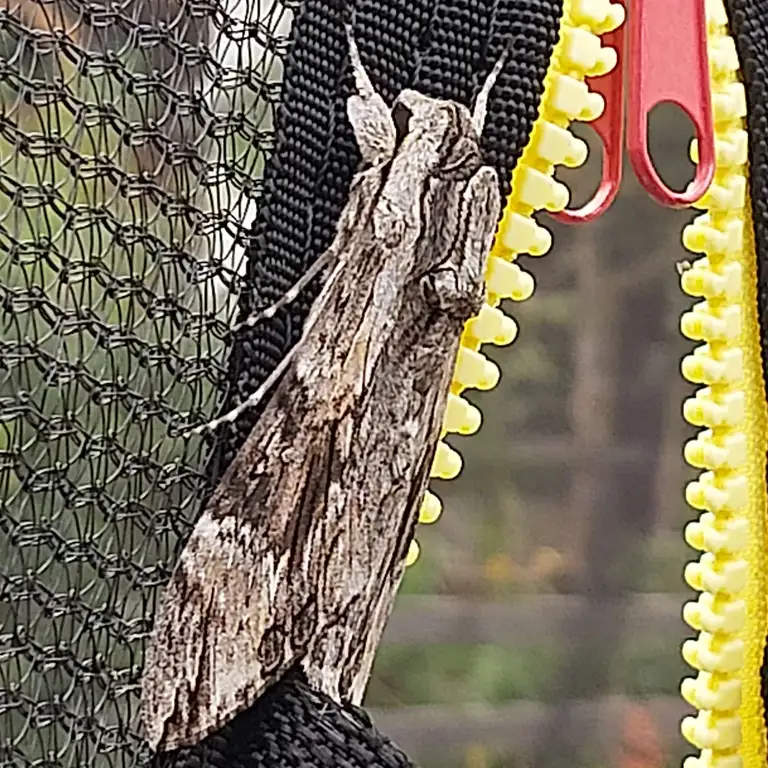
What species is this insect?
Agrius convolvuli
